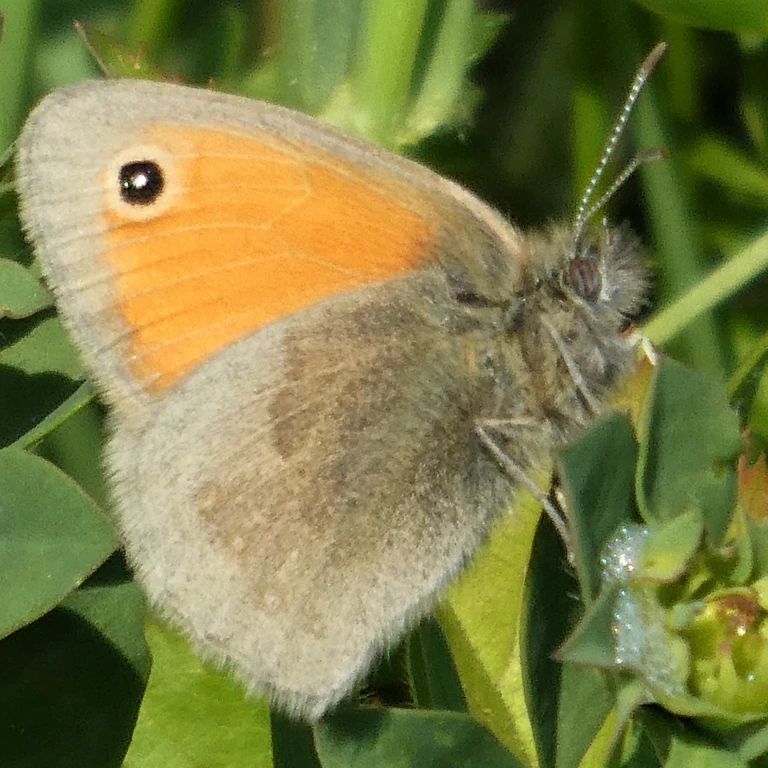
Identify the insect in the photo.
Coenonympha pamphilus
